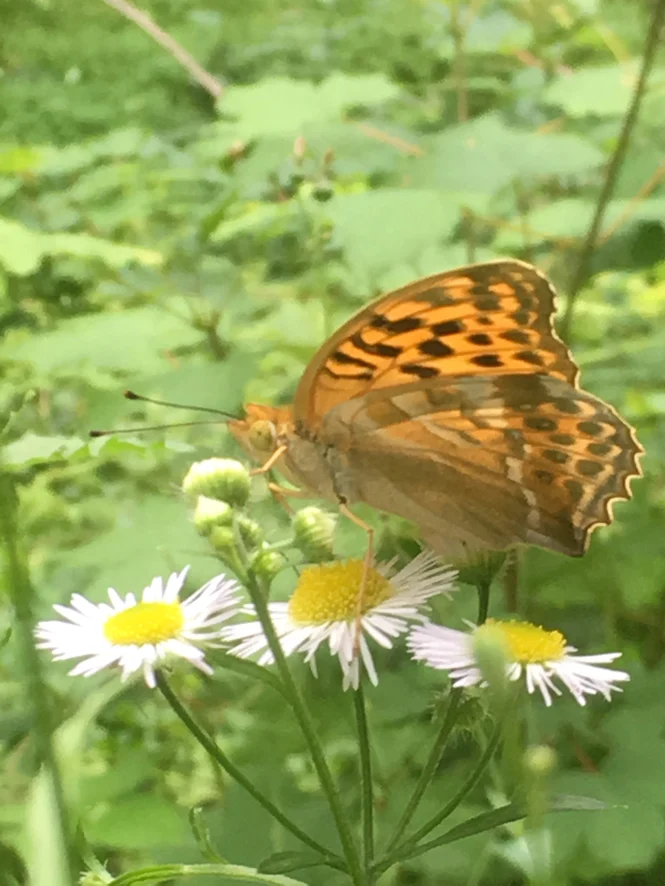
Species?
Argynnis paphia
